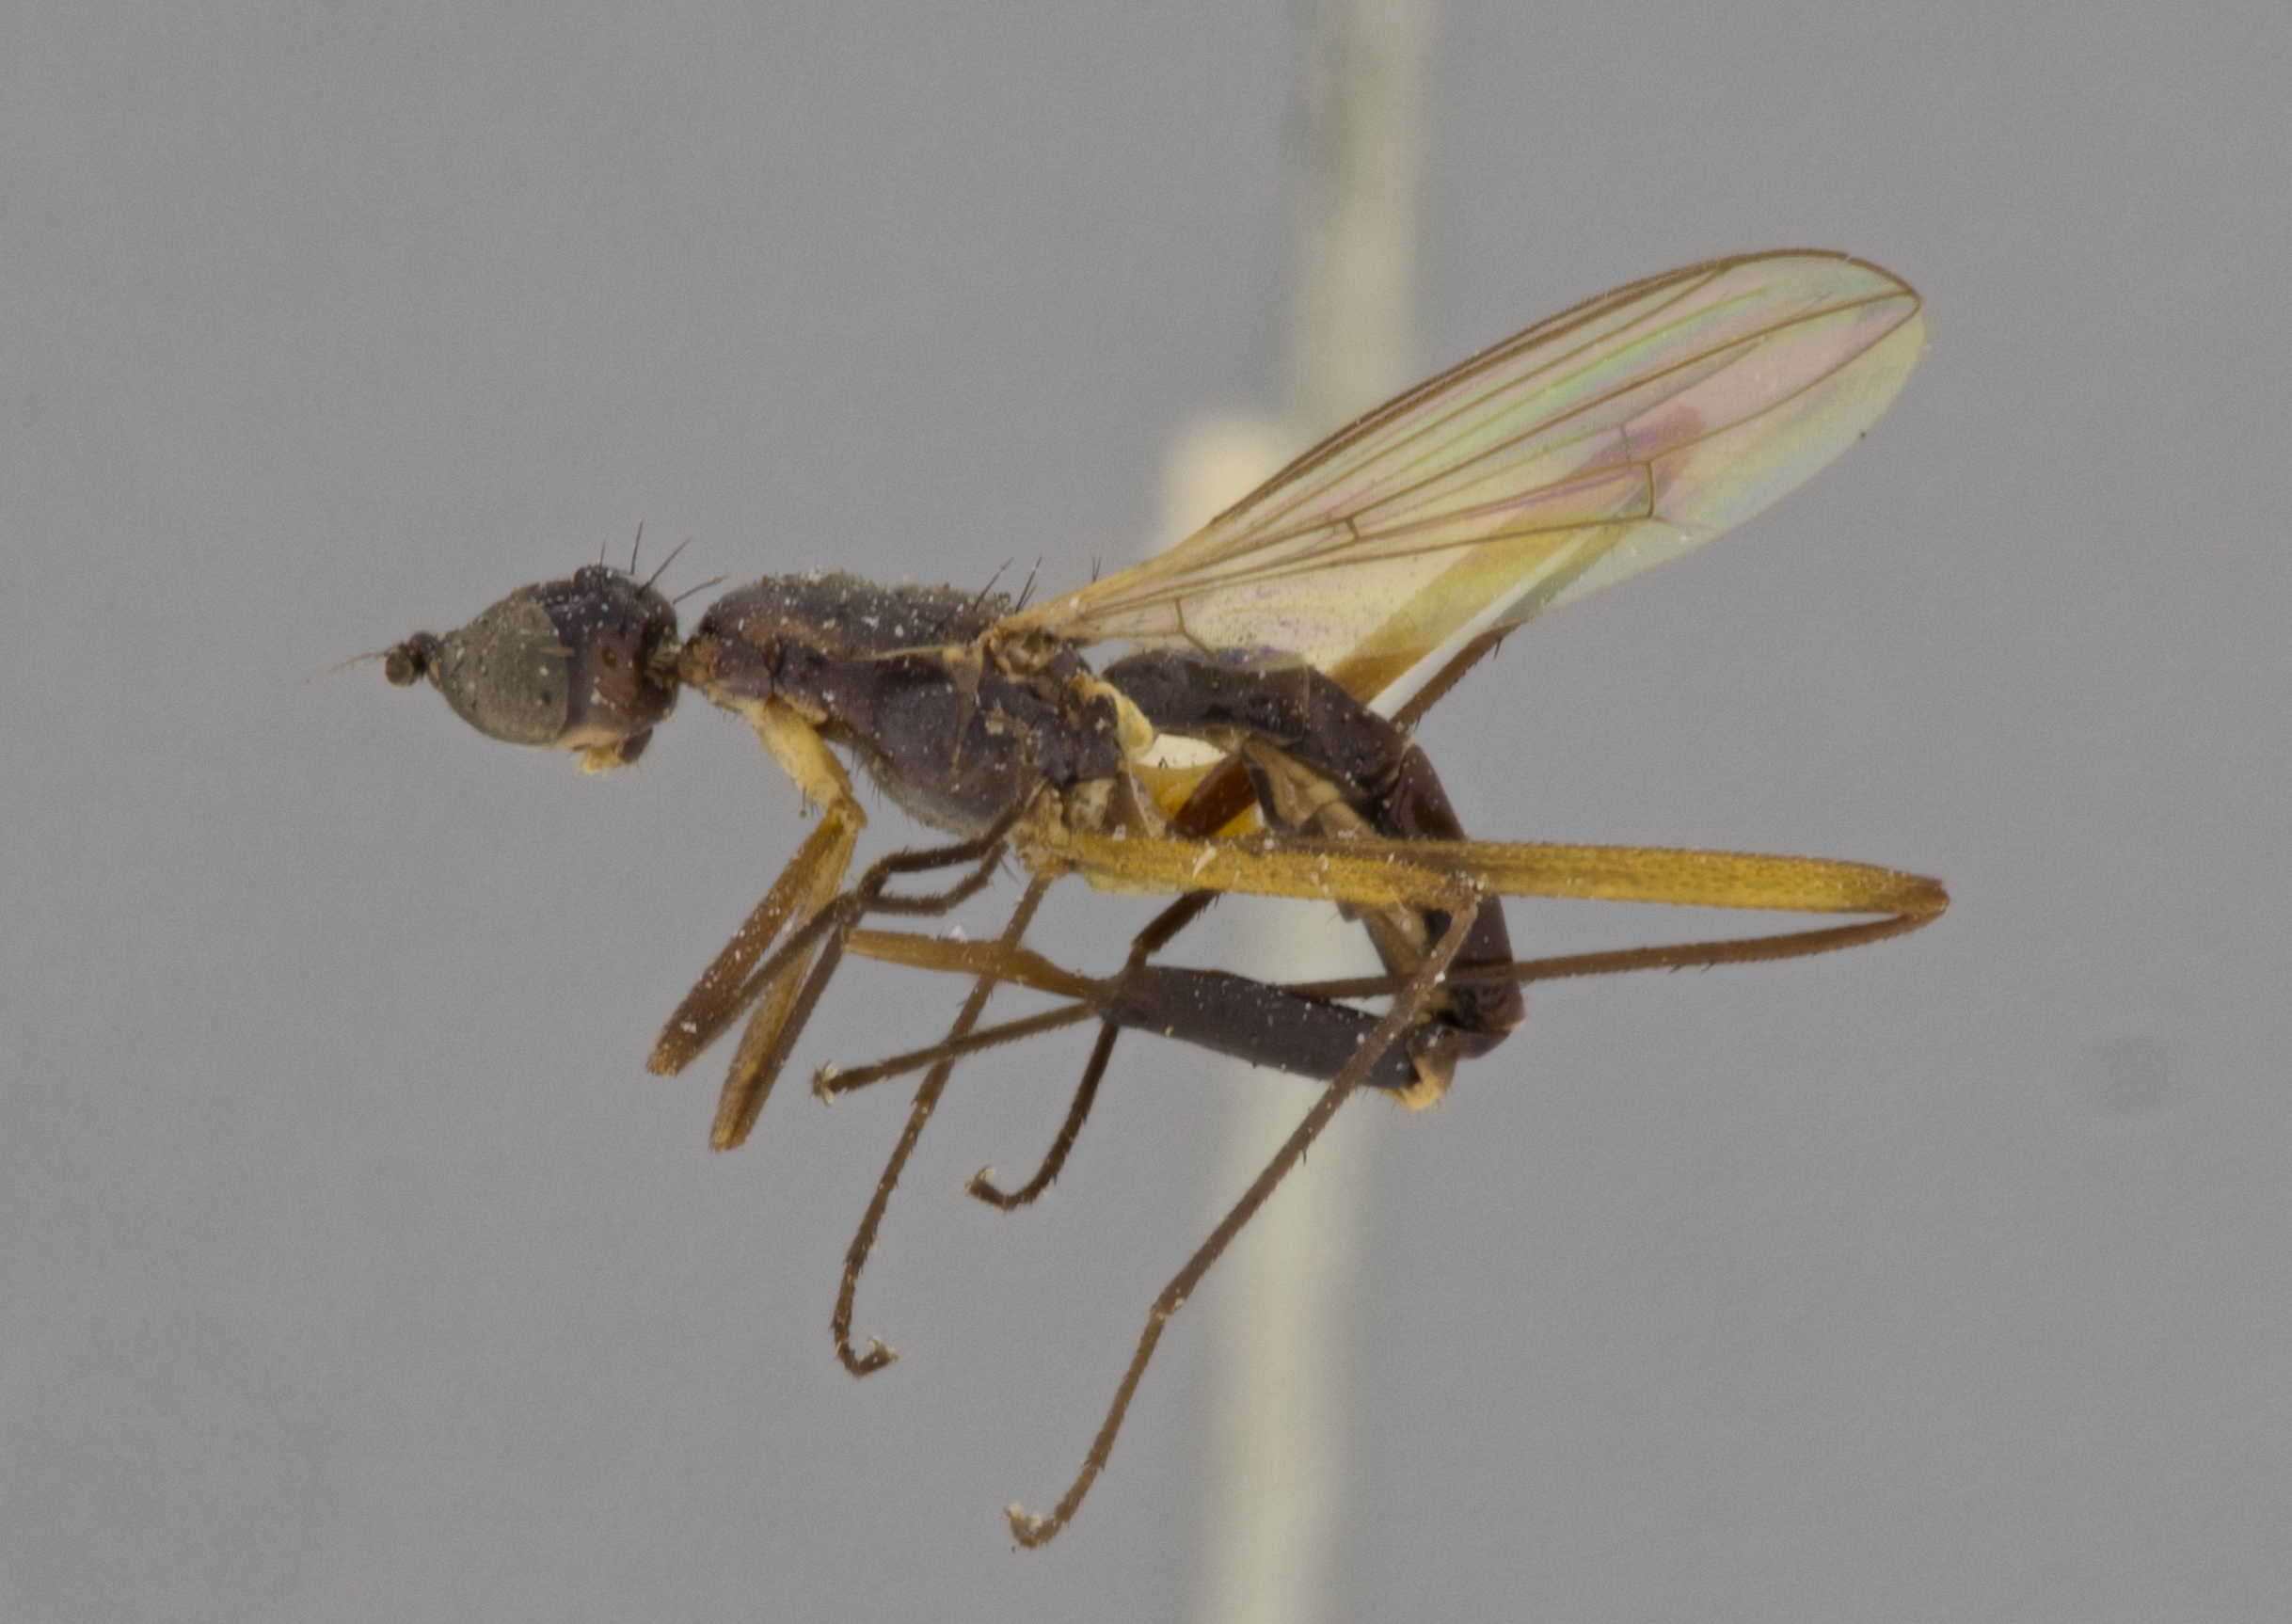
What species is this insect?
Micropeza atra
